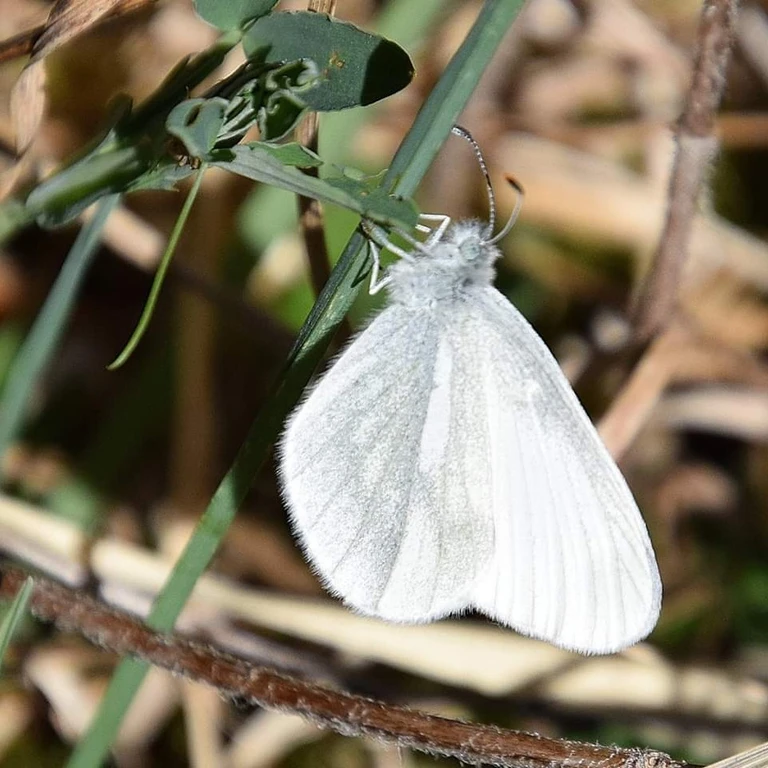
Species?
Leptidea sinapis/juvernica
